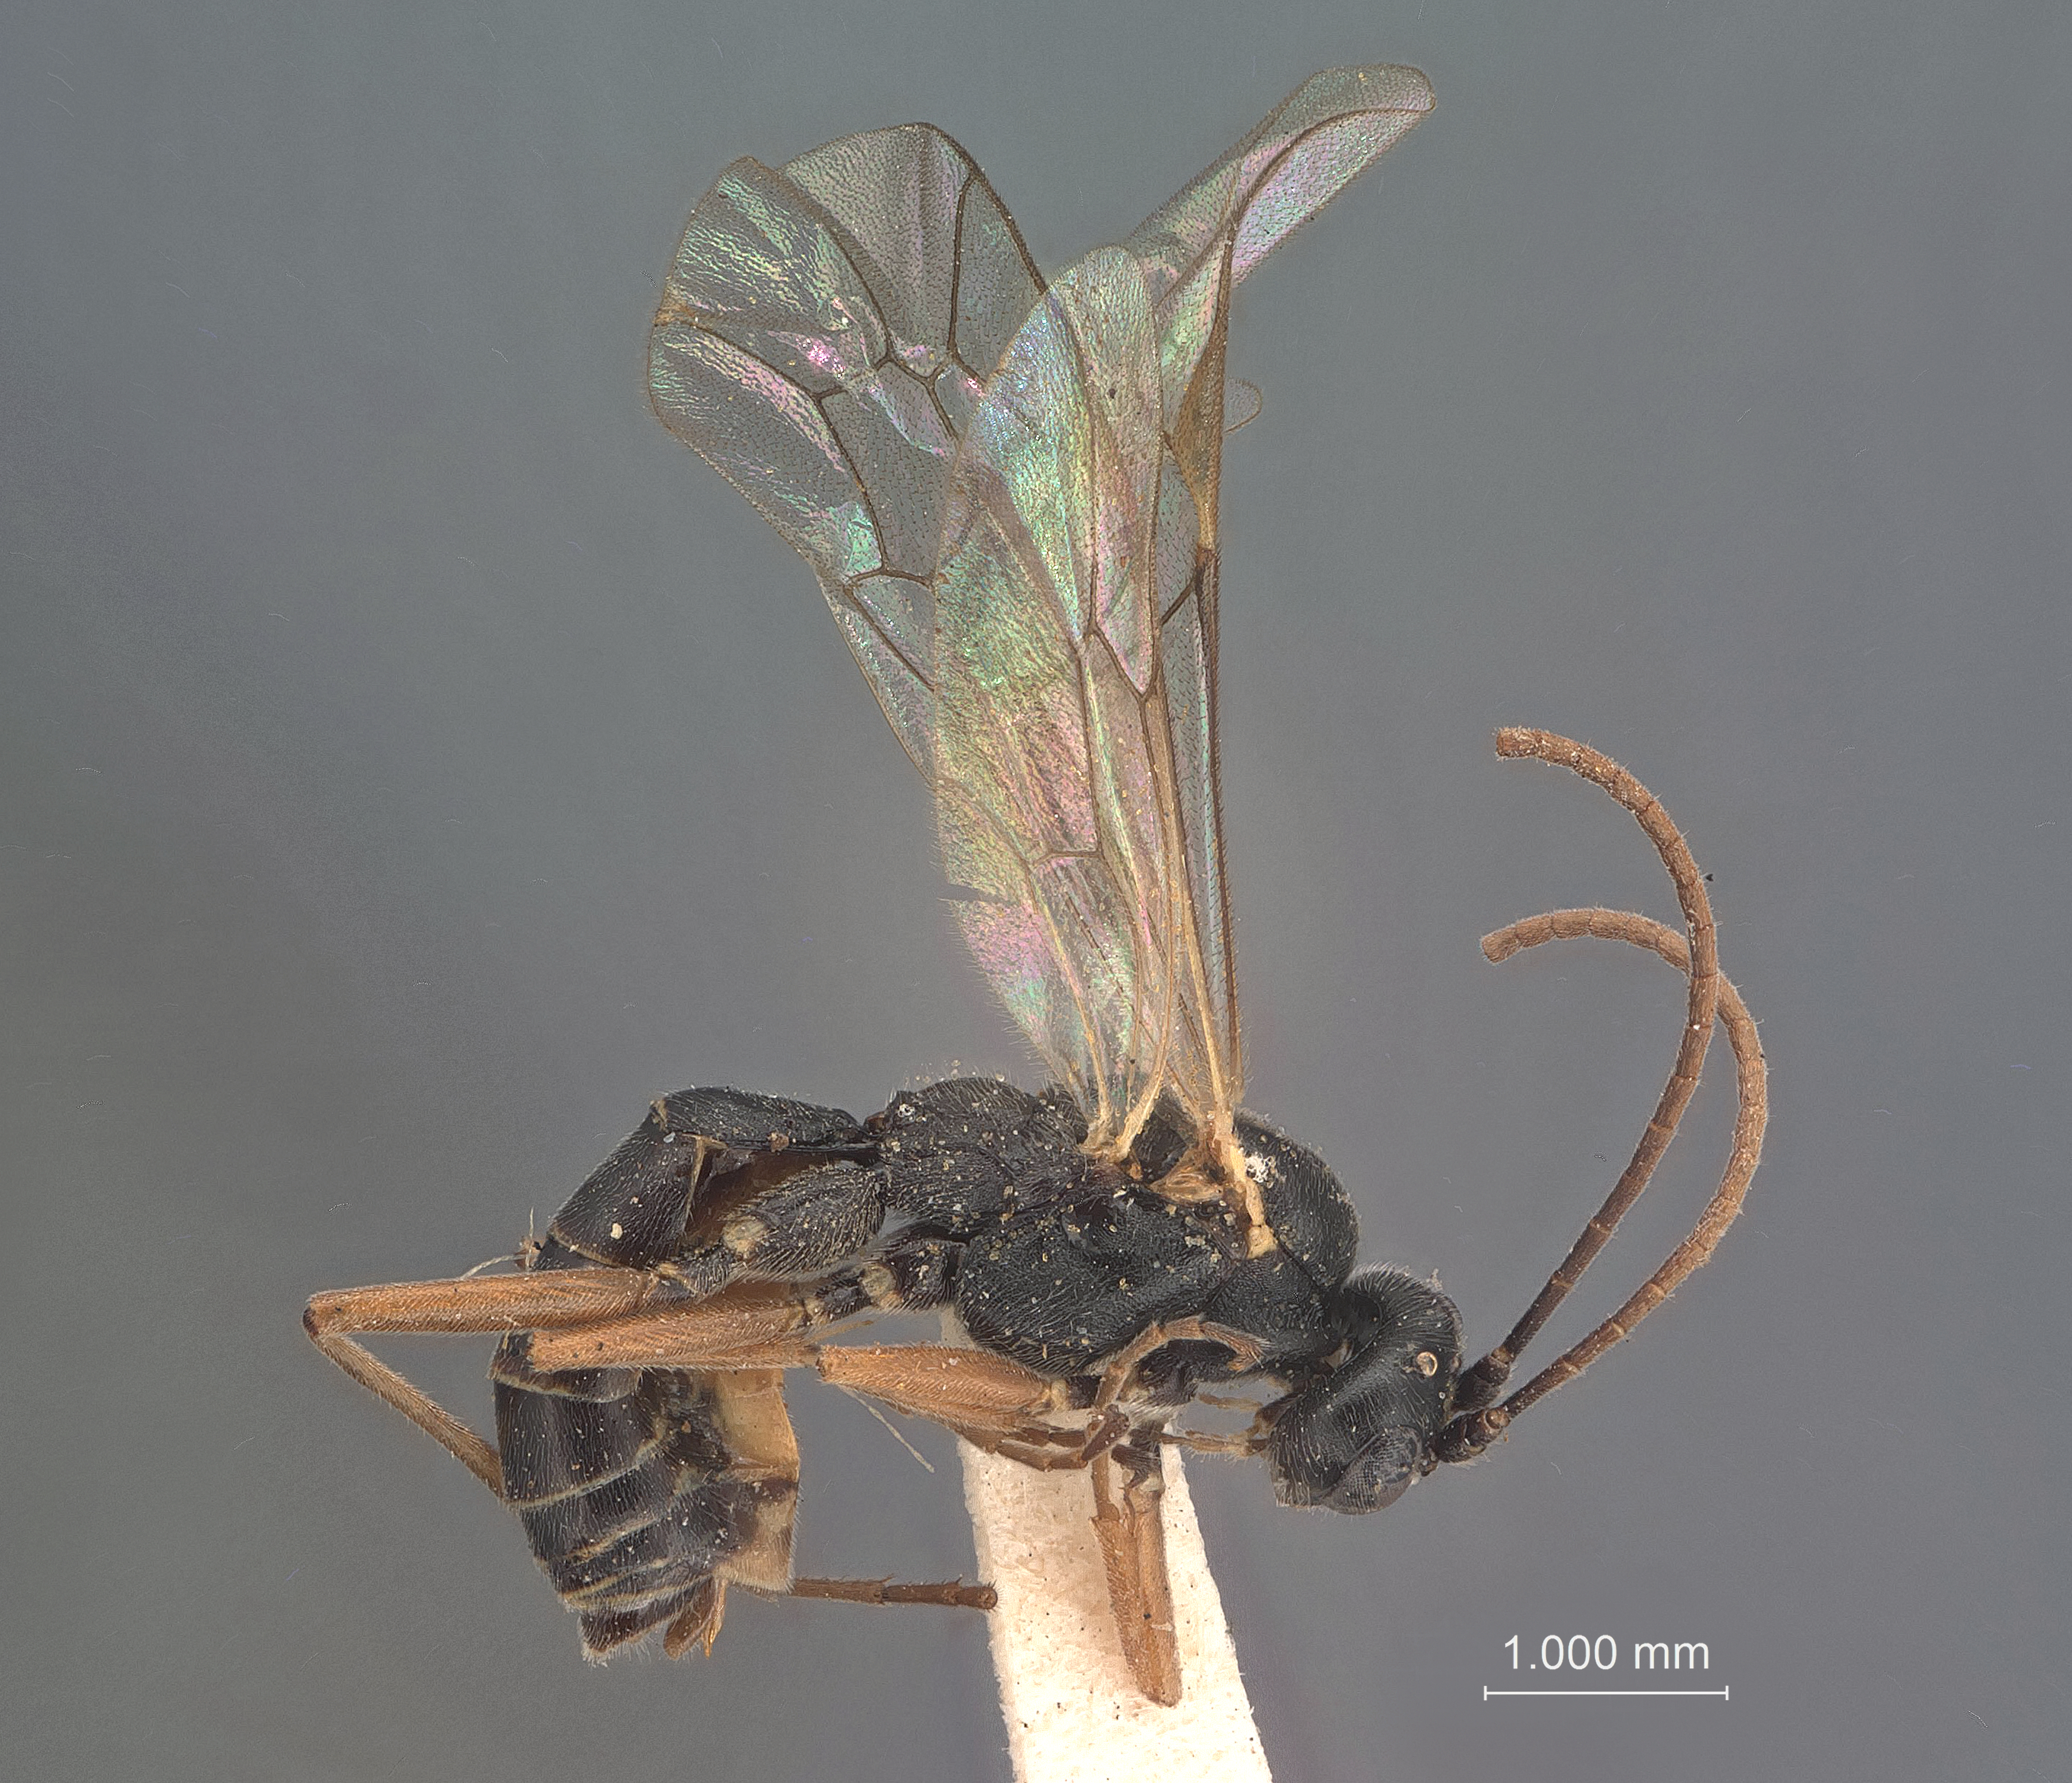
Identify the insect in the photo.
Calliphrurus affinis
